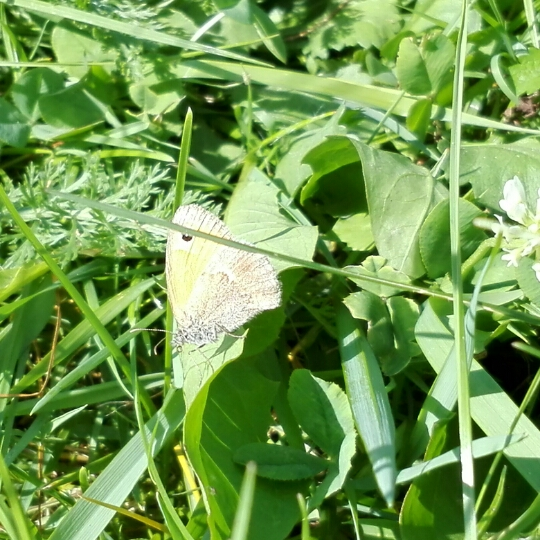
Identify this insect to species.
Coenonympha pamphilus
